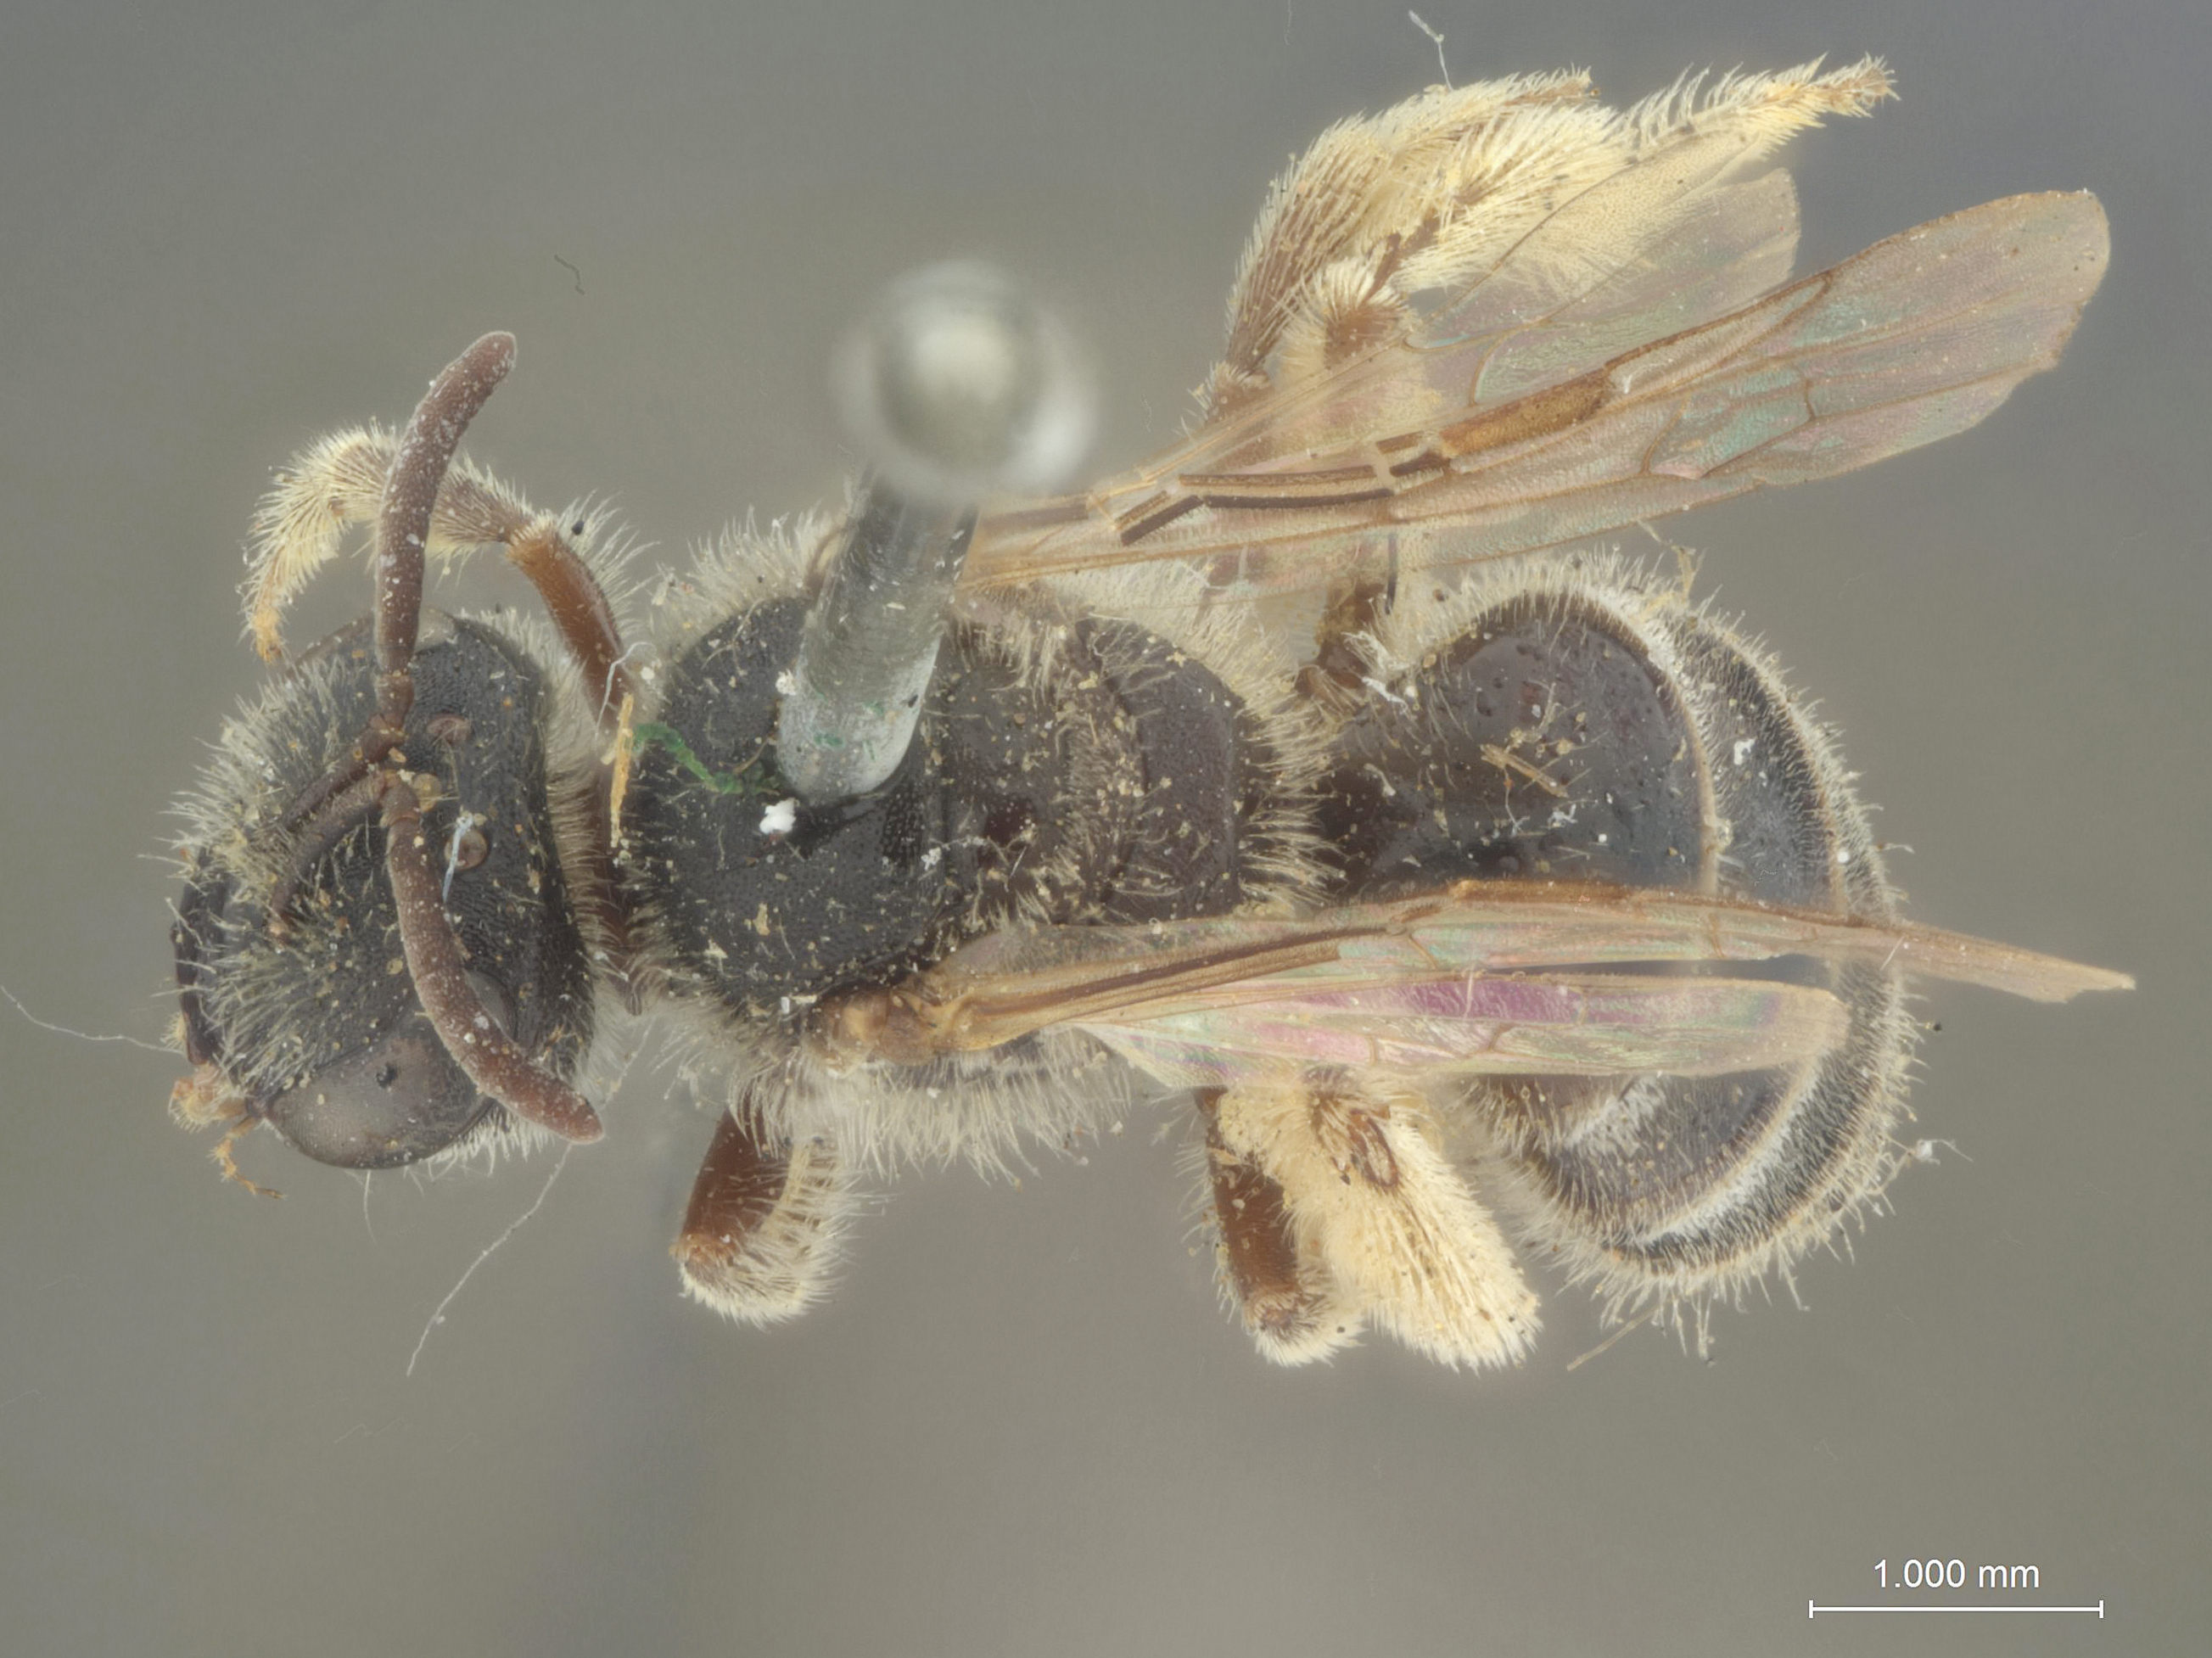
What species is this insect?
Halictus latifrons
